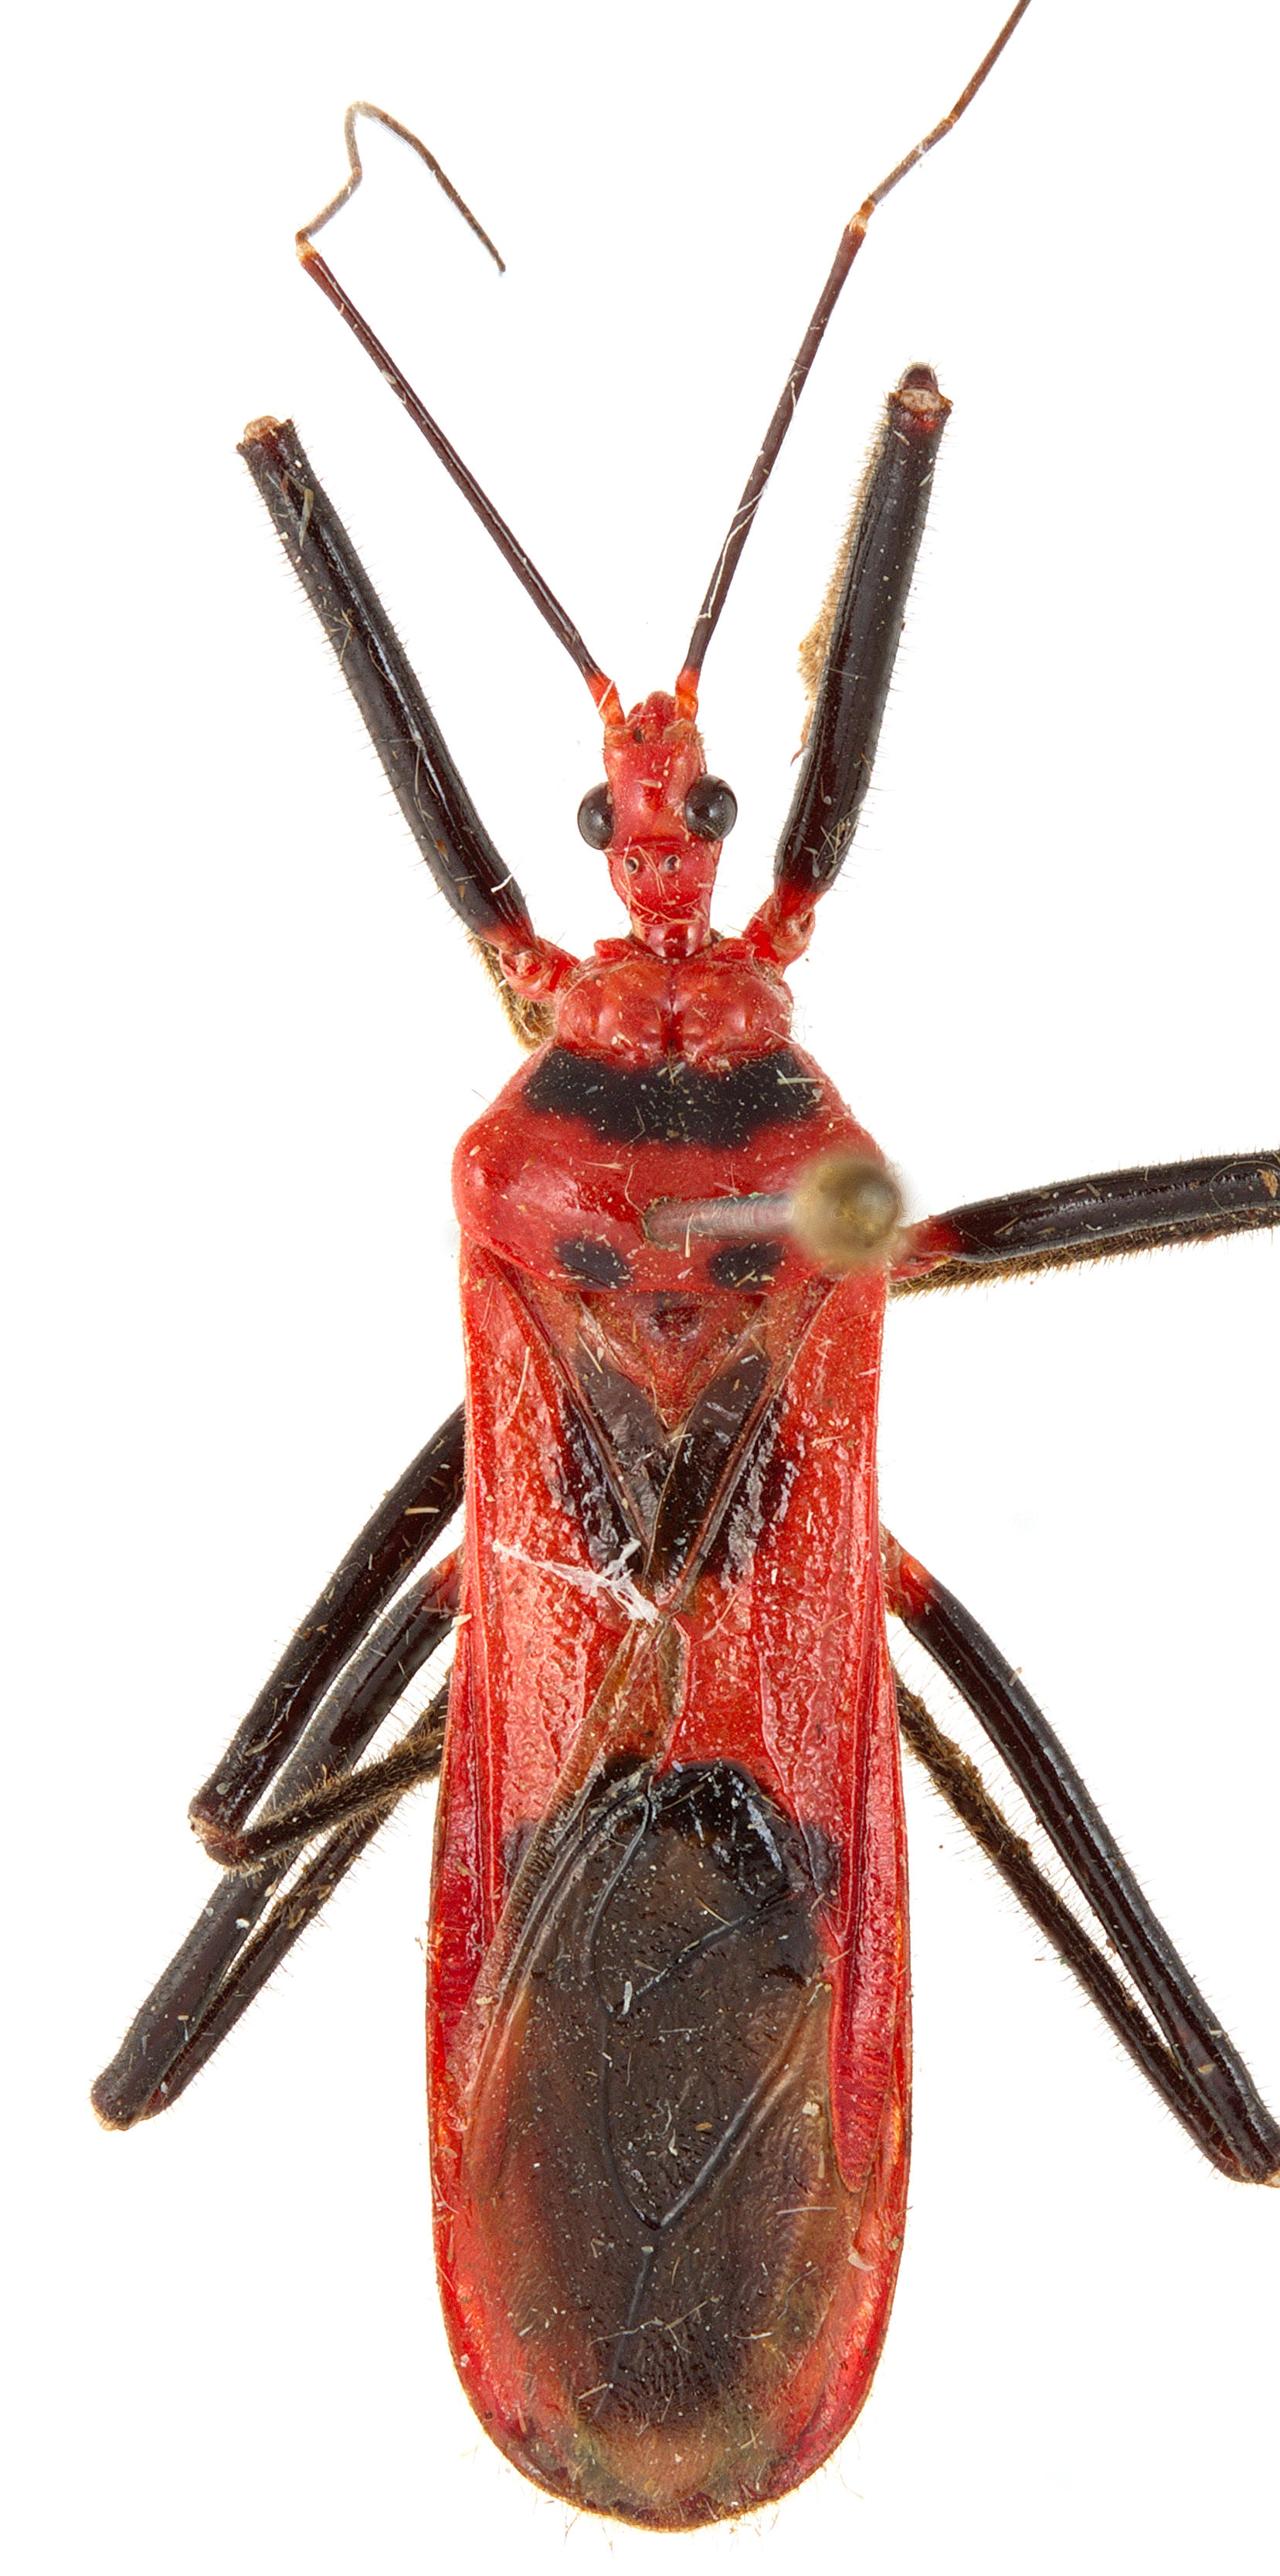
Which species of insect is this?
Hagia batesi
